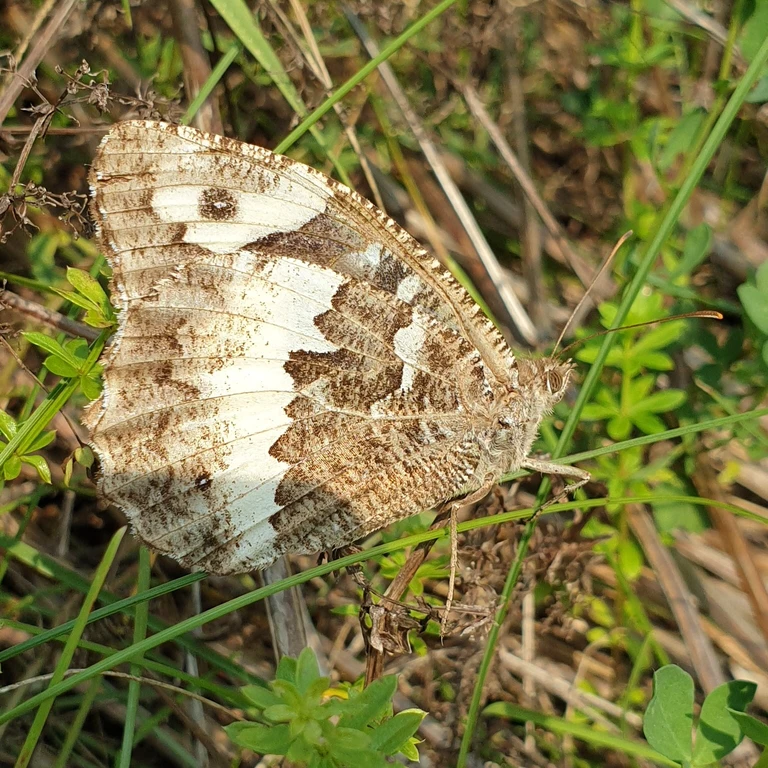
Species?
Brintesia circe
